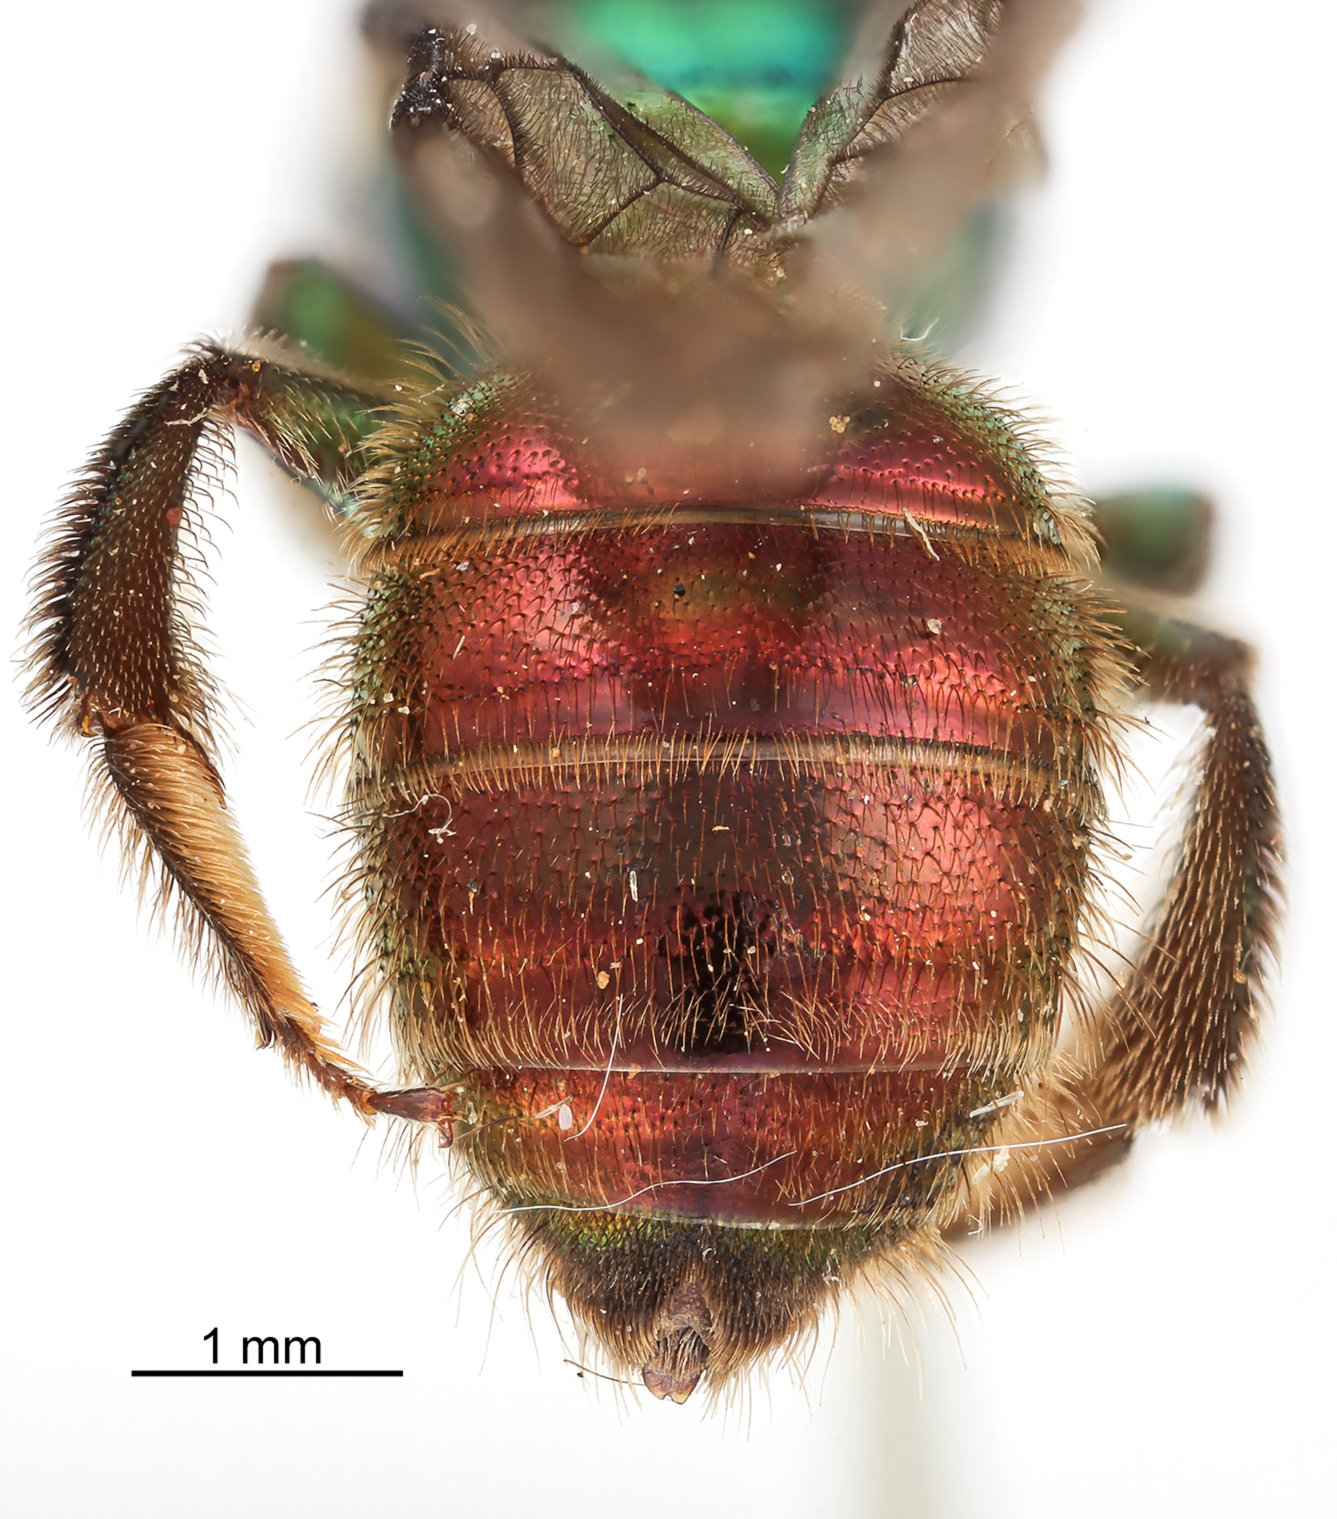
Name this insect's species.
Augochlora charapina
